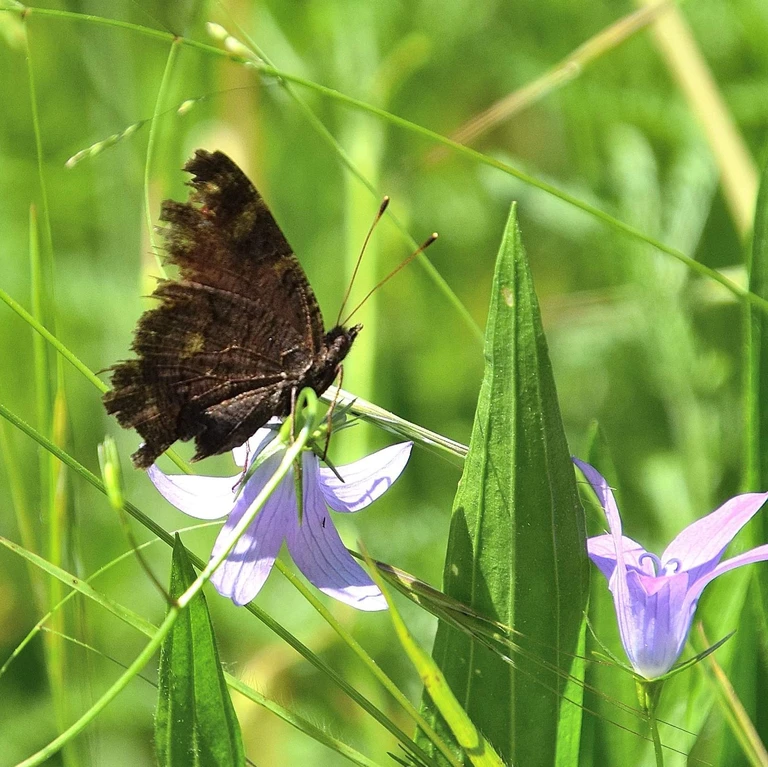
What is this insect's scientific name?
Aglais io
